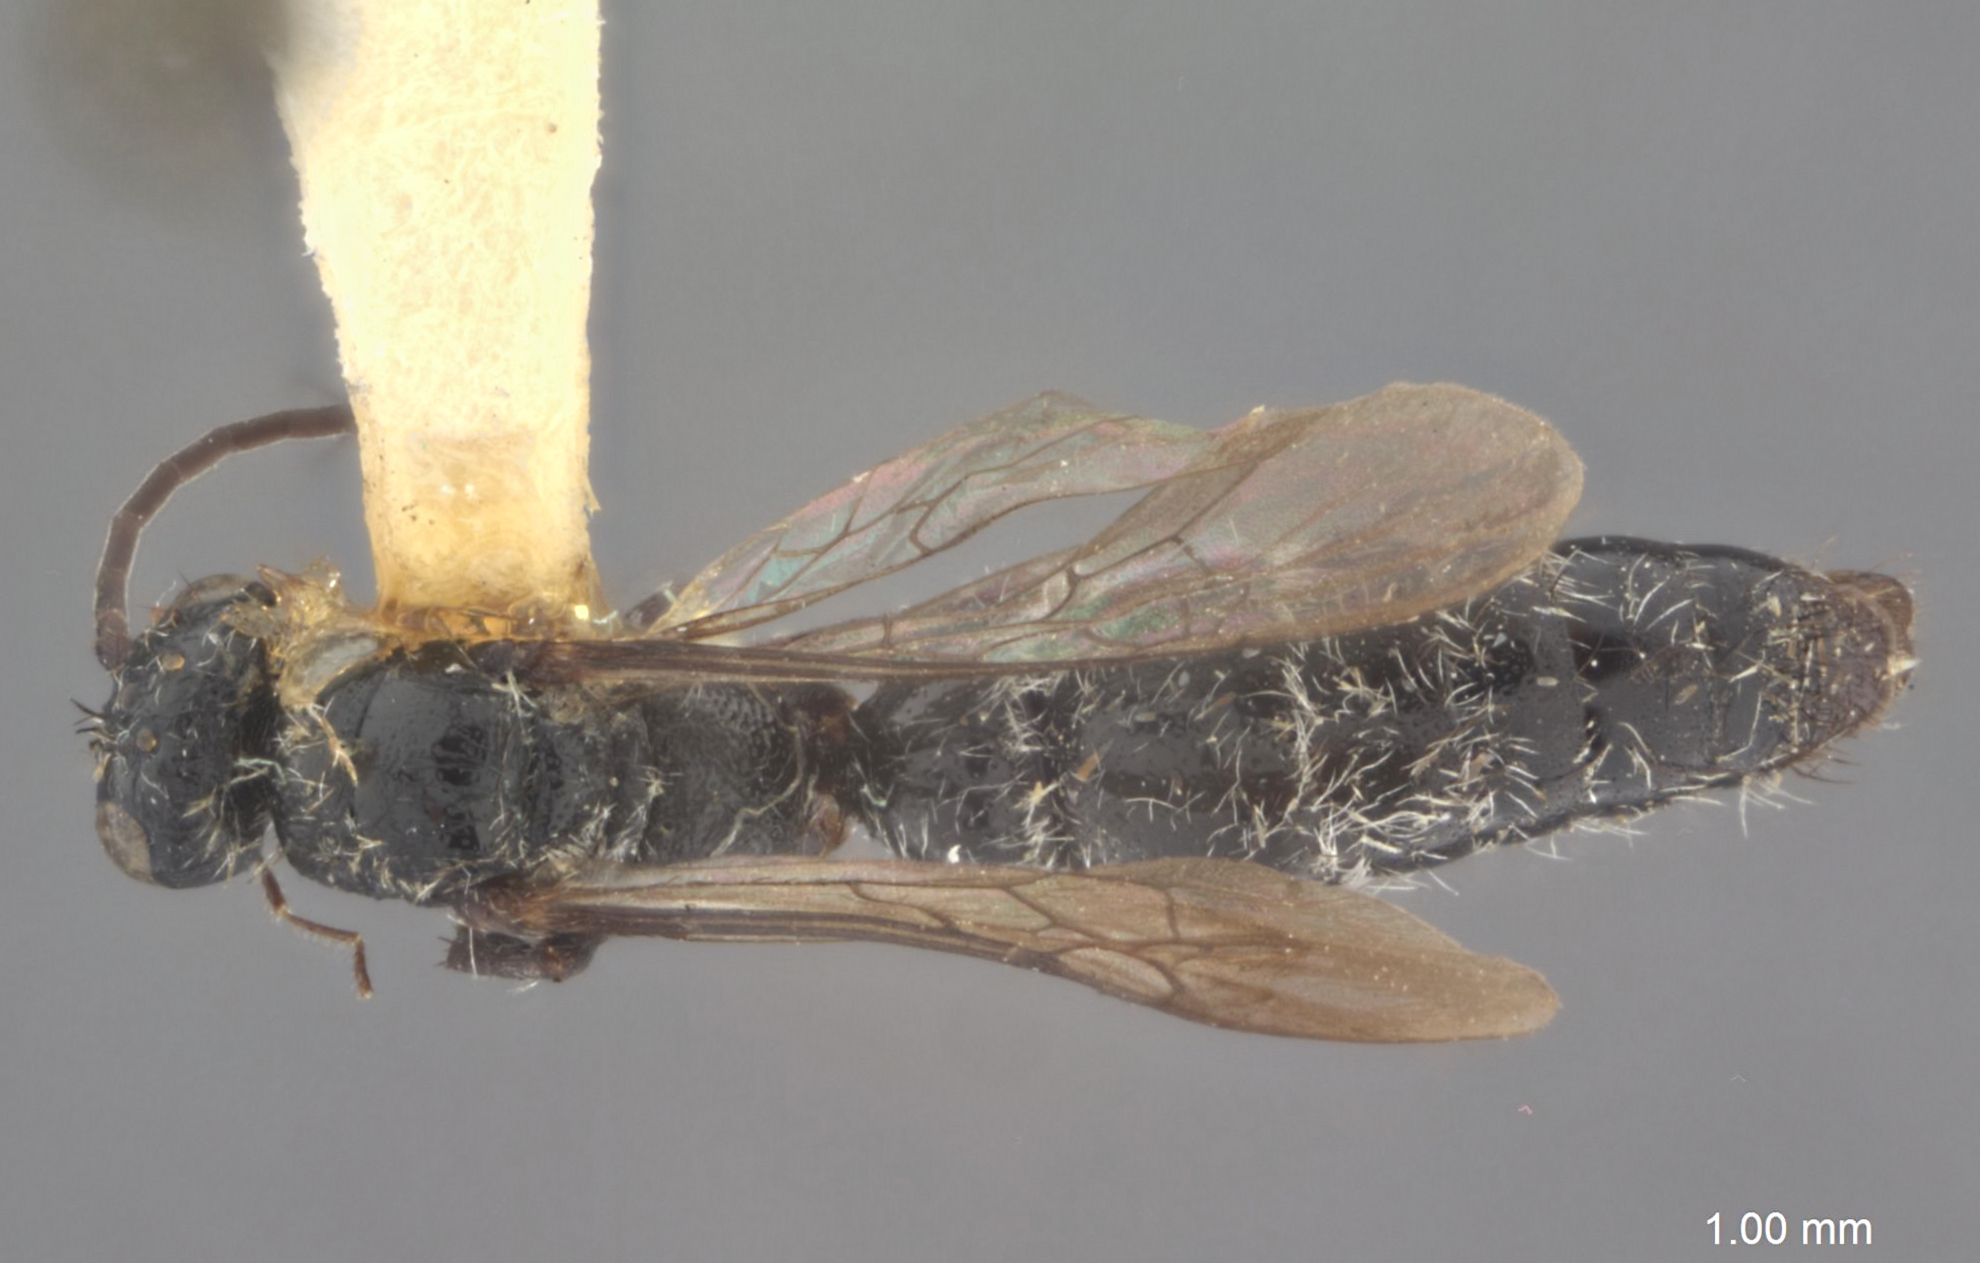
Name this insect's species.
Anommutilla difficillis
